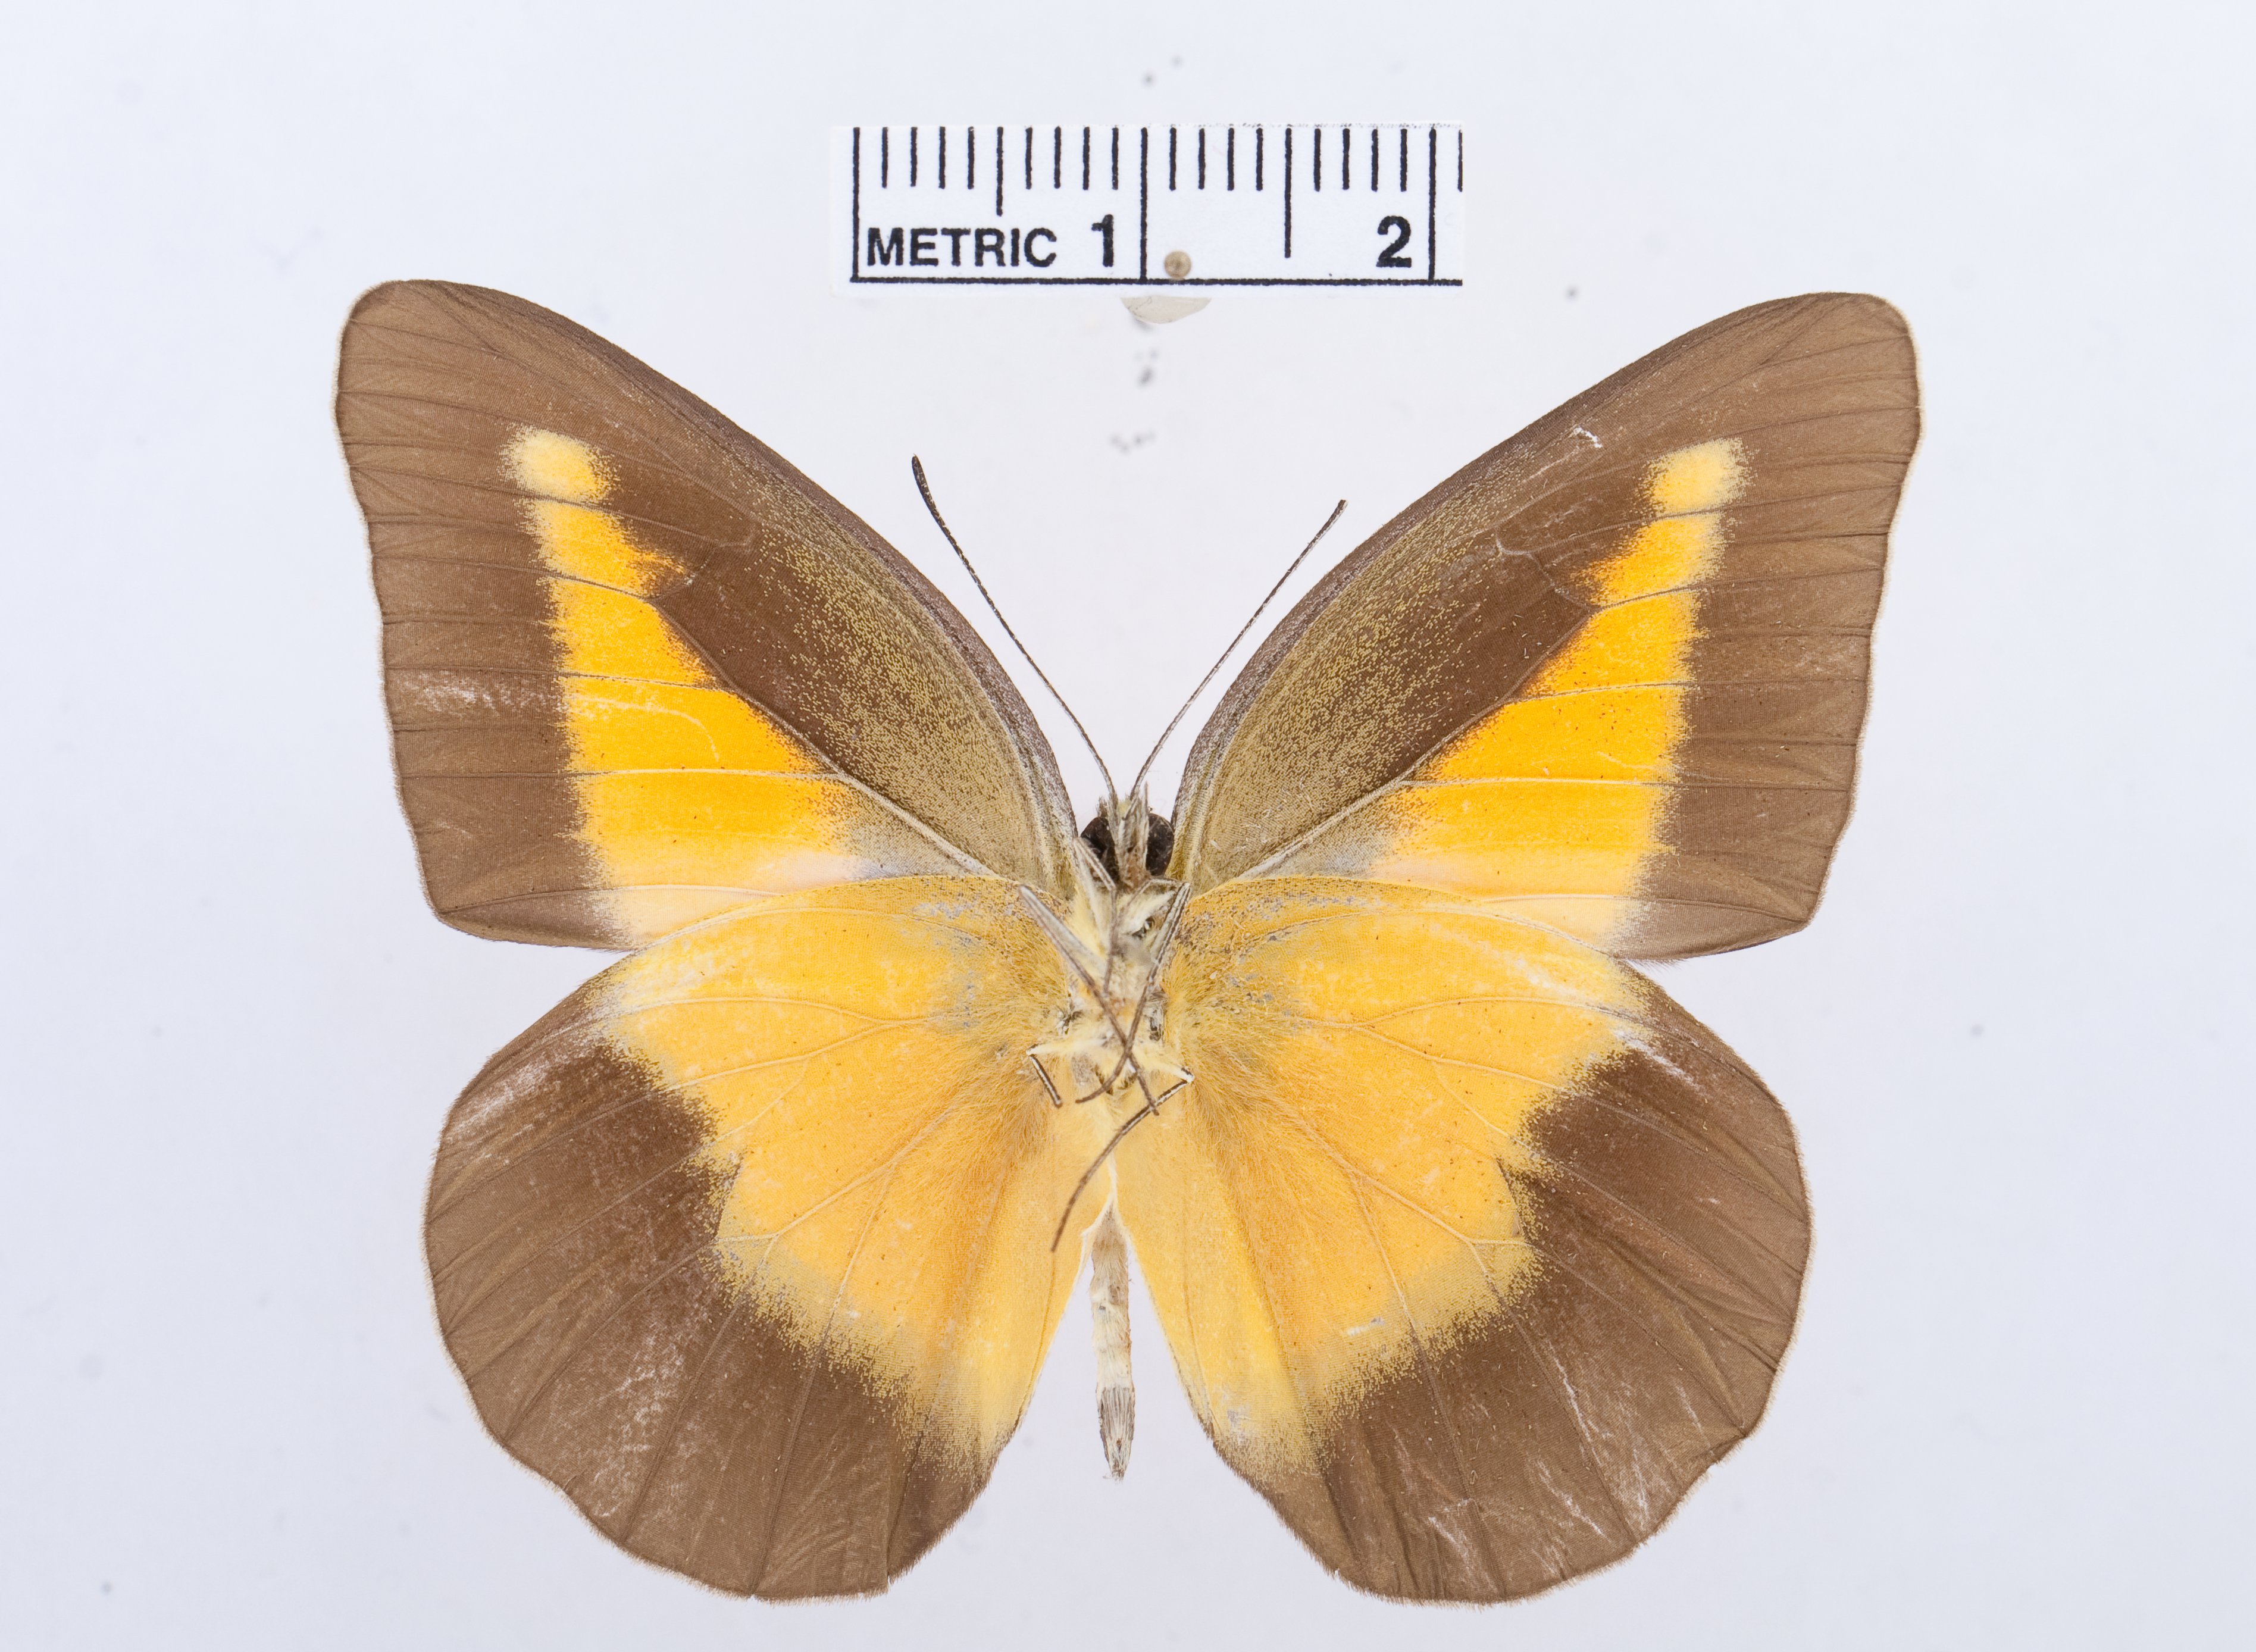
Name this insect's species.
Appias ithome
